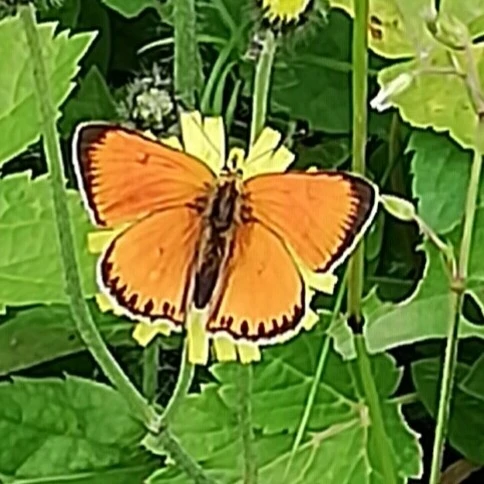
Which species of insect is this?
Lycaena virgaureae
